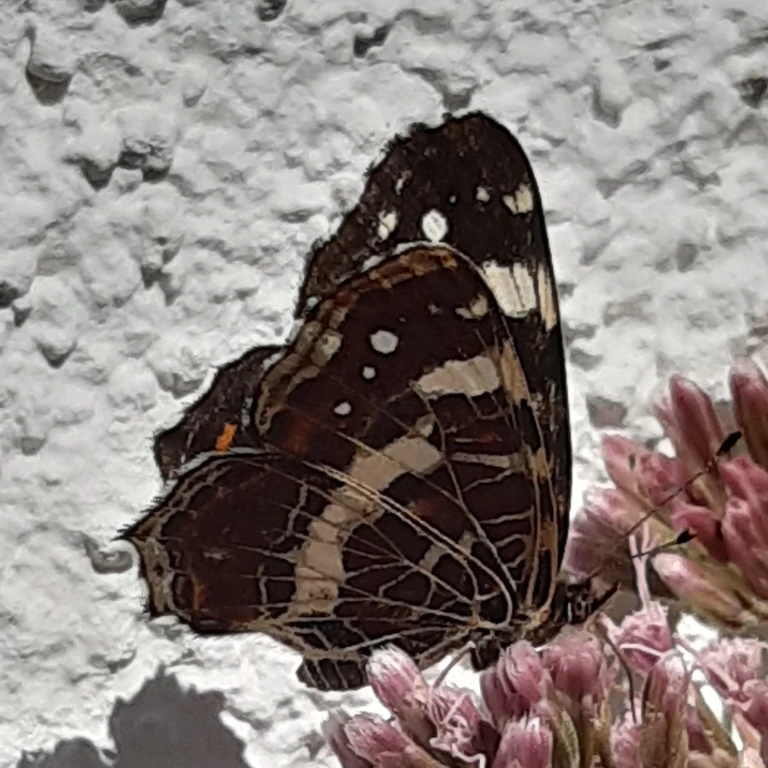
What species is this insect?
Araschnia levana
